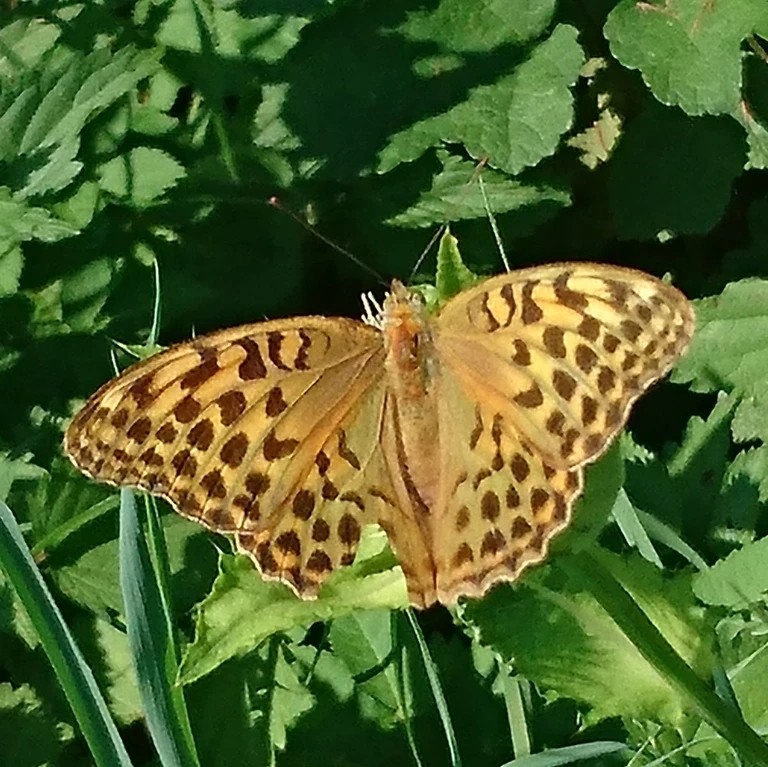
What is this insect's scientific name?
Argynnis paphia
